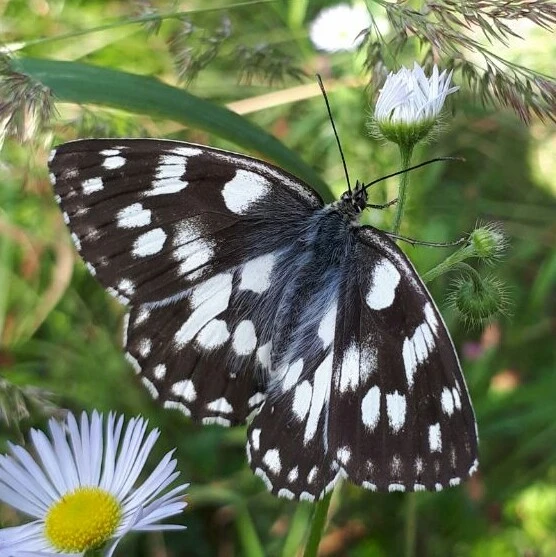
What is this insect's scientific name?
Melanargia galathea
